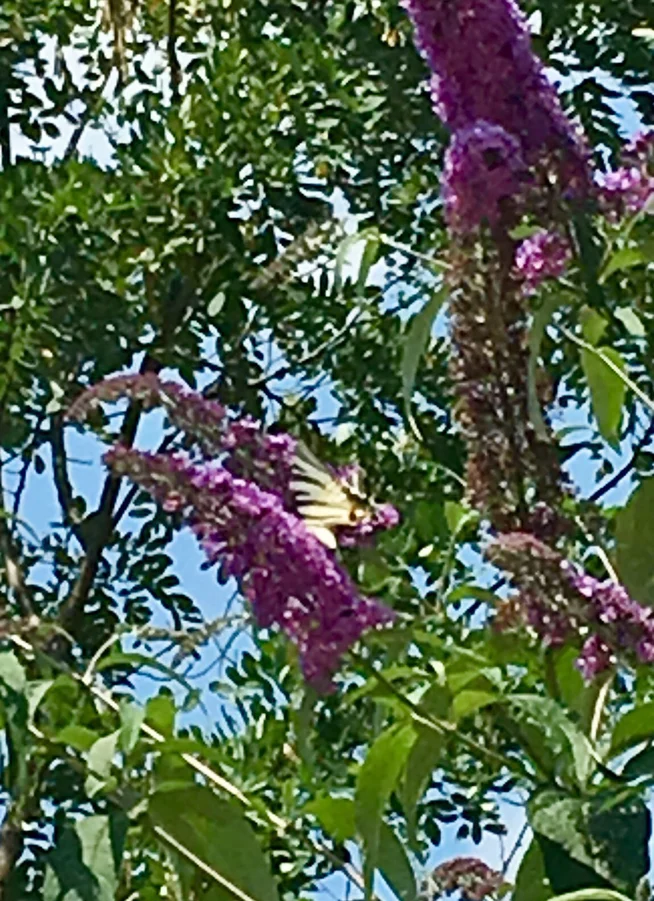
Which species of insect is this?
Iphiclides podalirius
